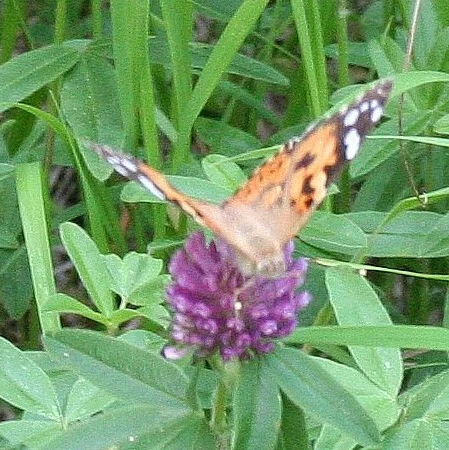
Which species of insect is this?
Vanessa cardui
